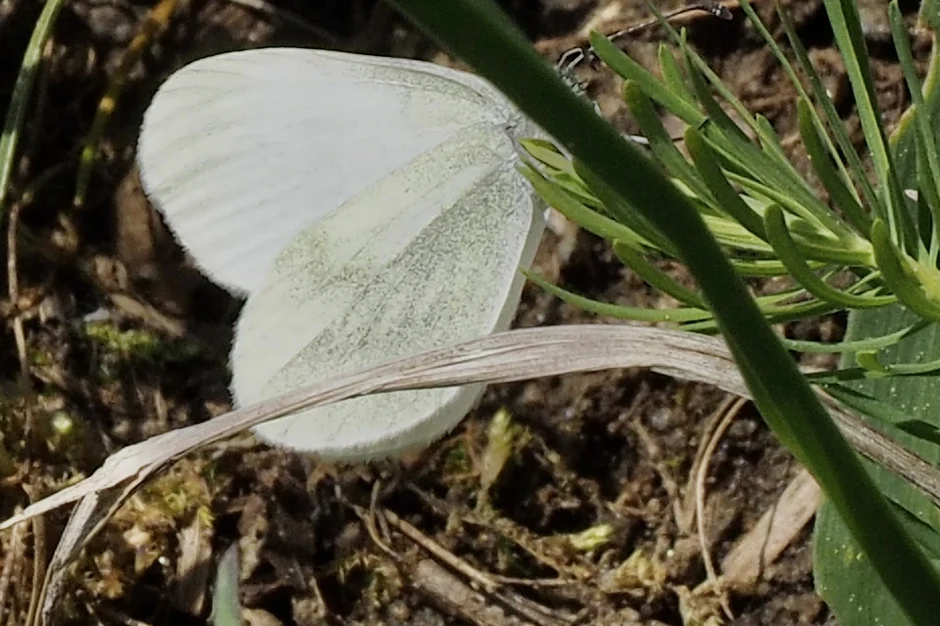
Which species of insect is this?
Leptidea sinapis/juvernica
